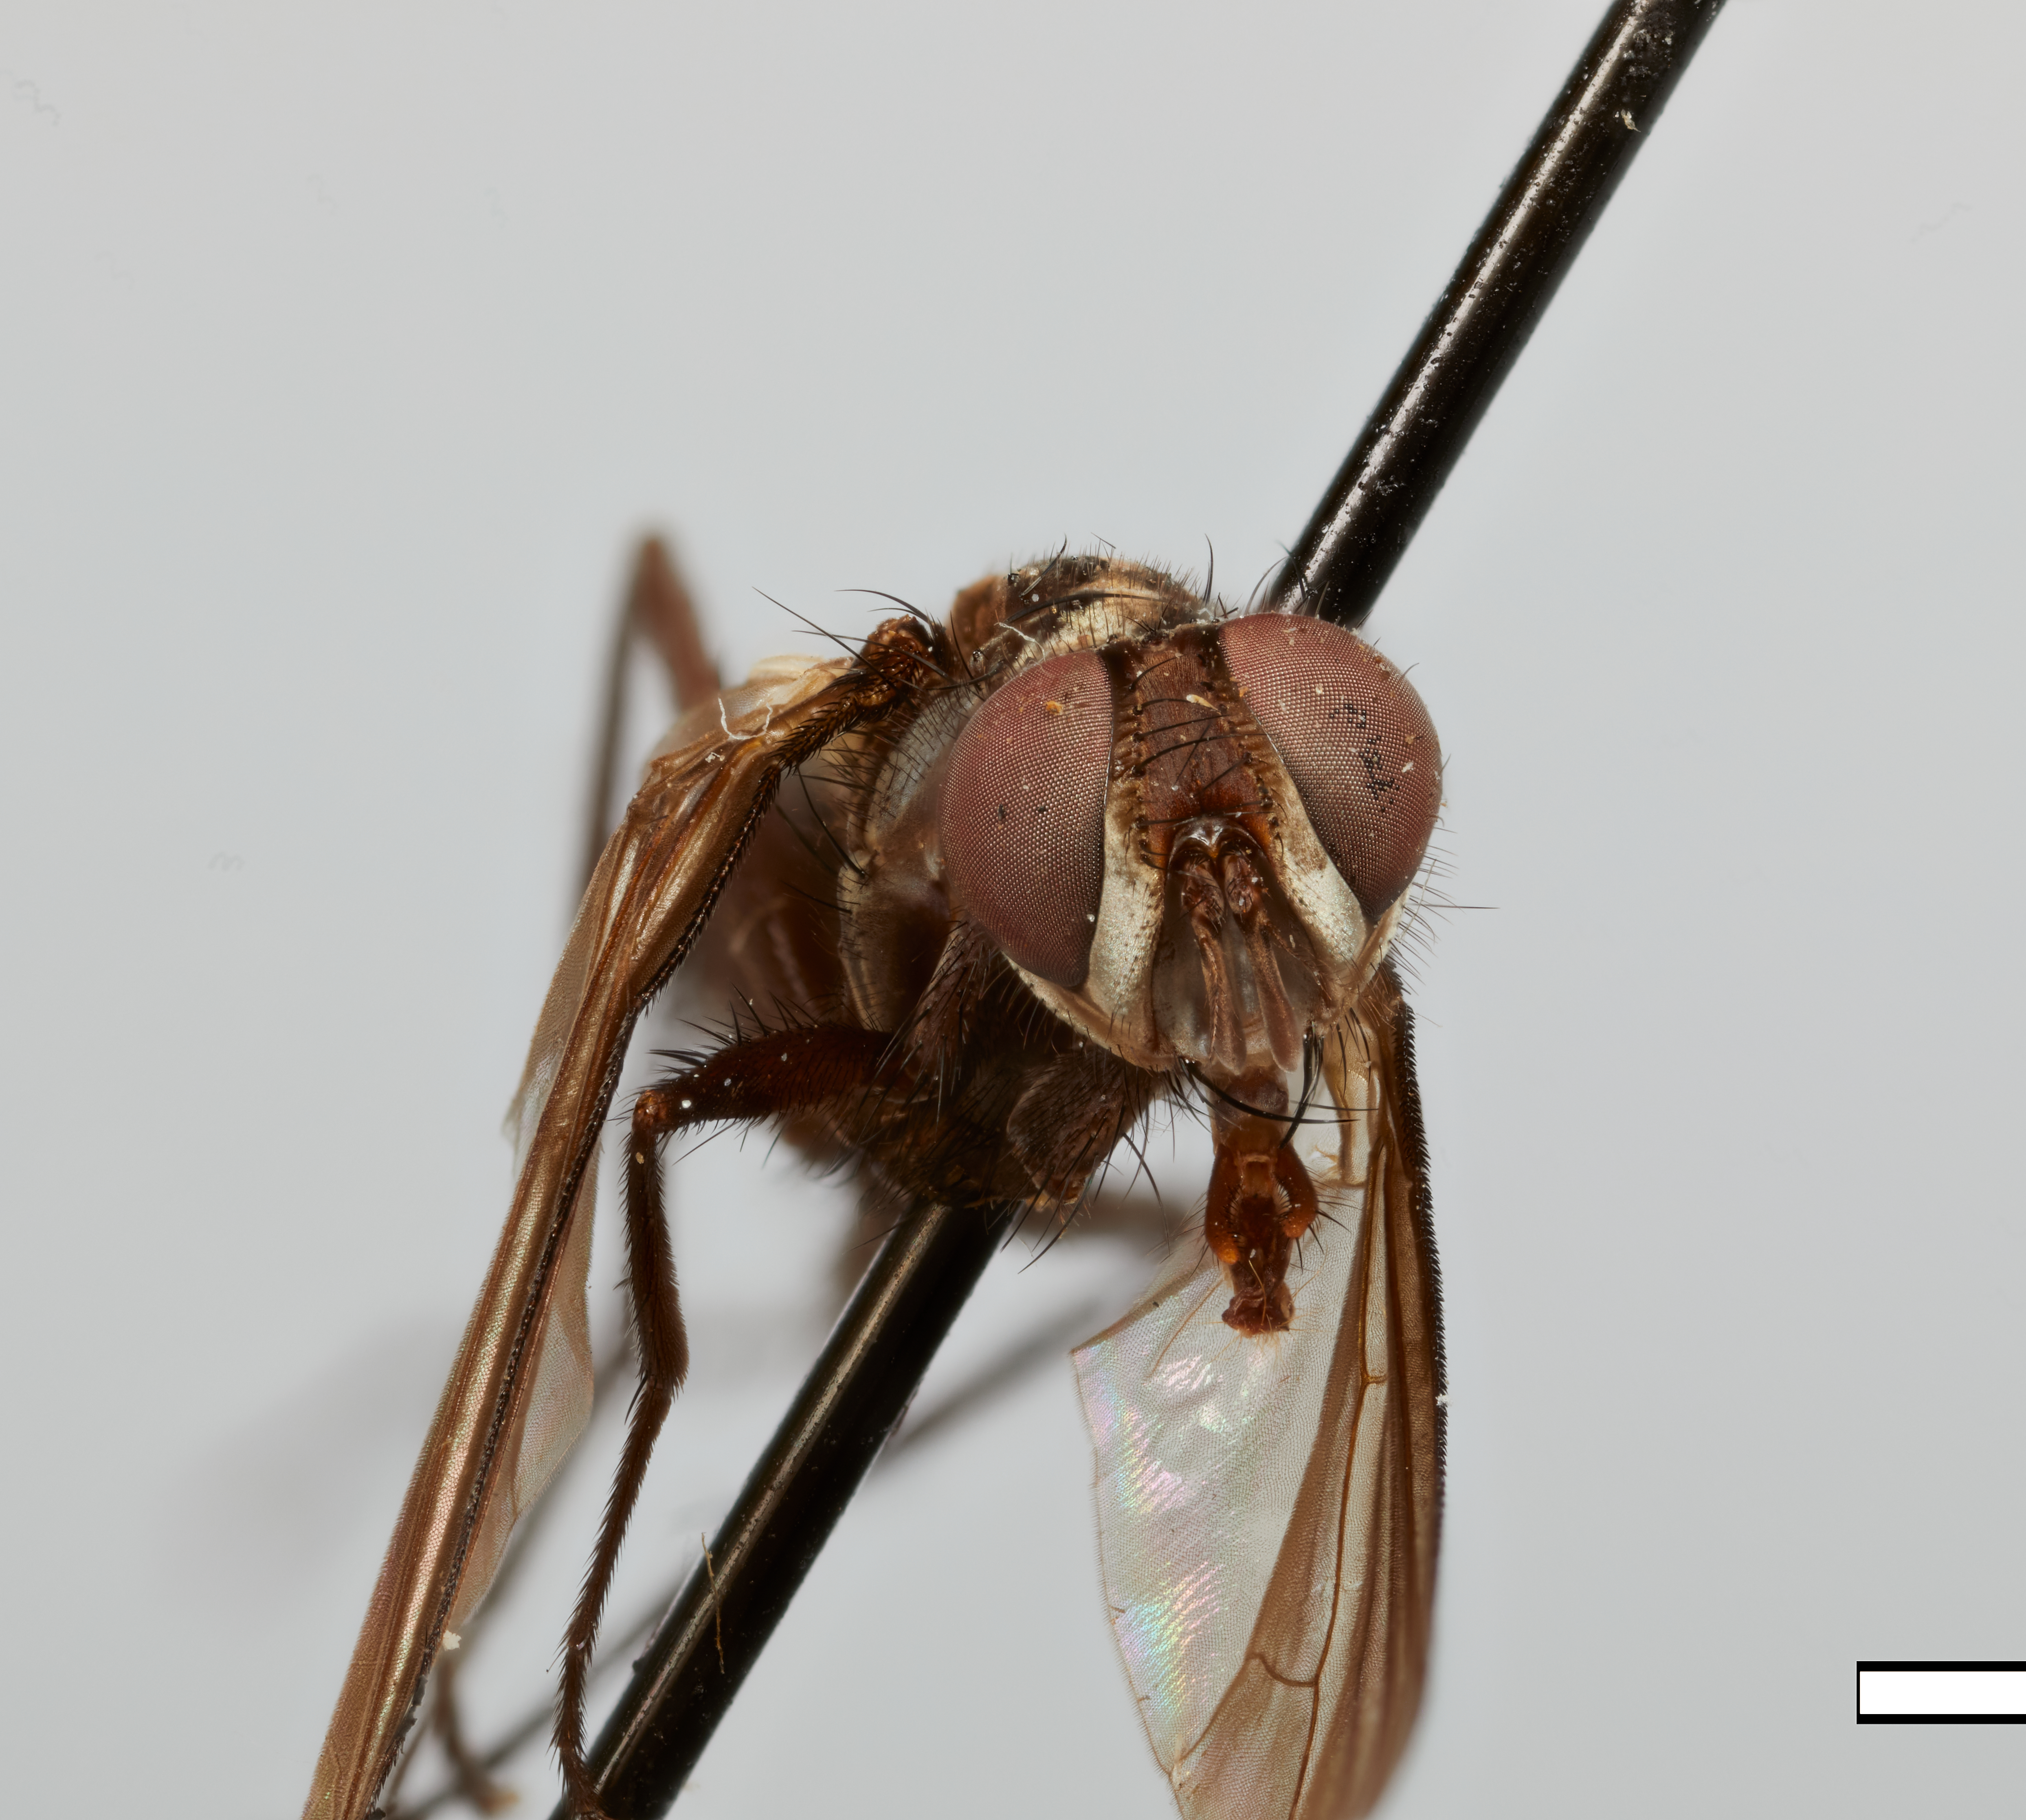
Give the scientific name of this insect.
Parazelia pulchra
